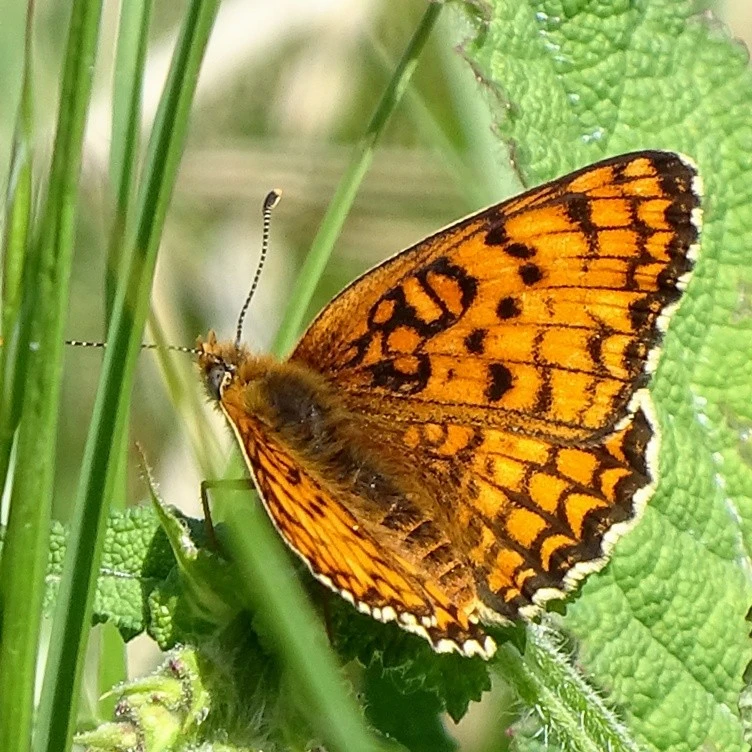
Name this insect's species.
Melitaea phoebe
